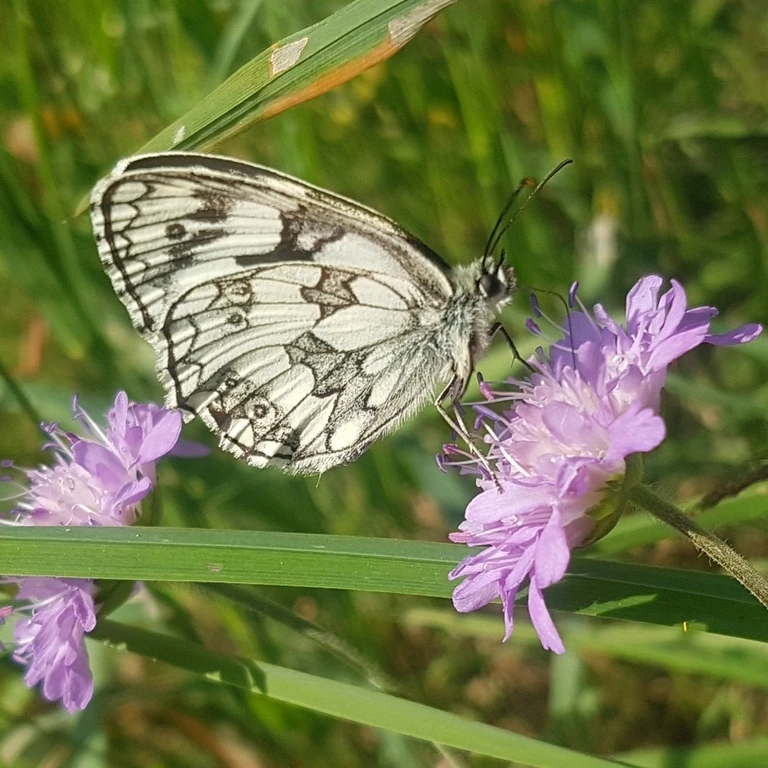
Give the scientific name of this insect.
Melanargia galathea
